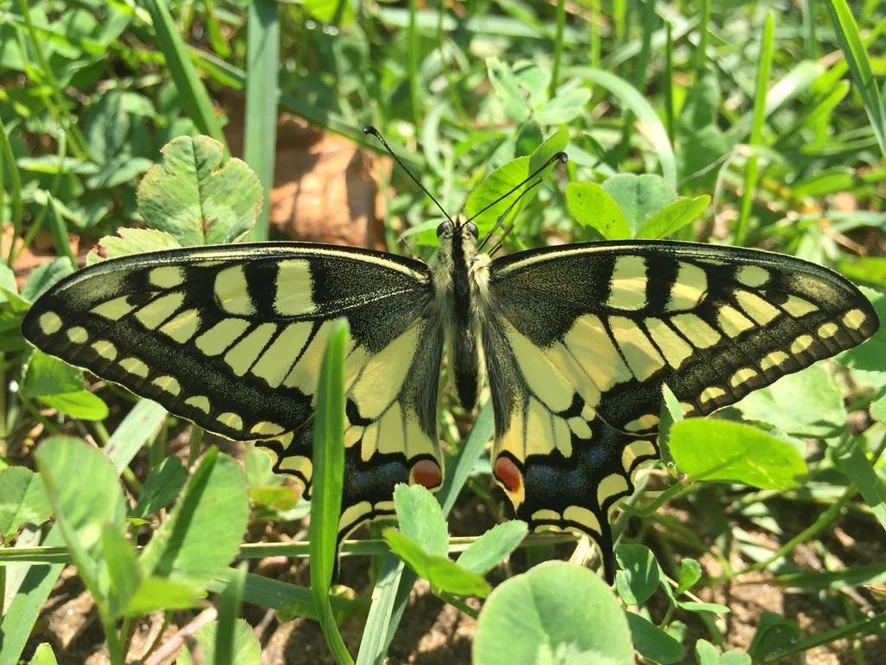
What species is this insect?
Papilio machaon
